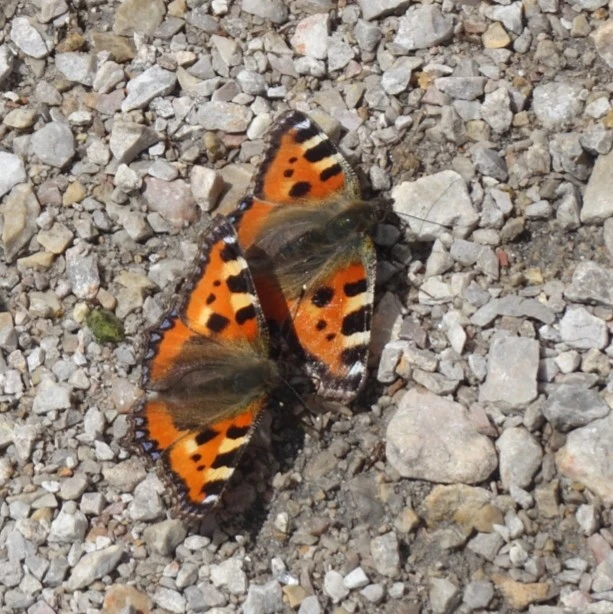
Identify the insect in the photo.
Aglais urticae
